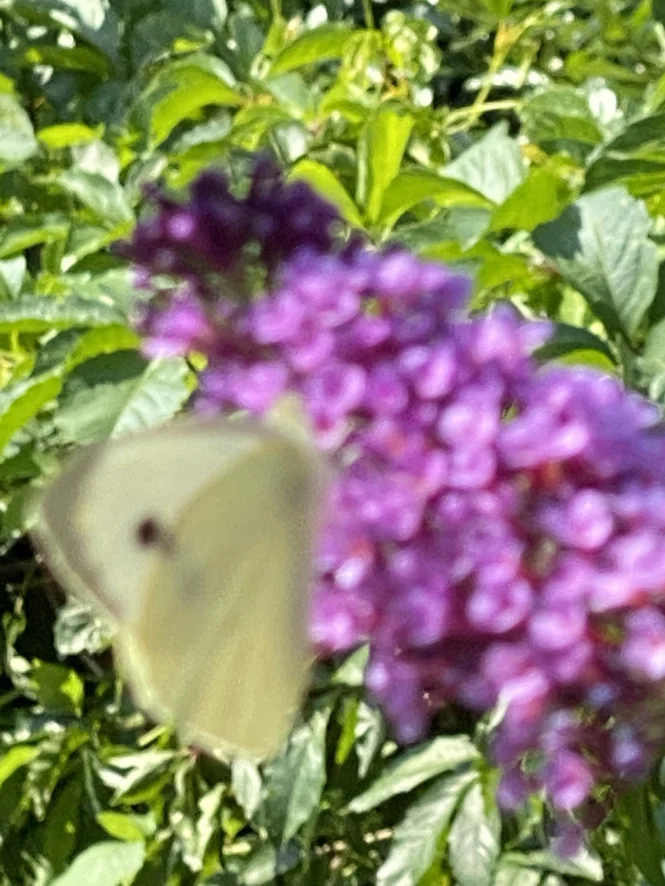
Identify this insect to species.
Pieris brassicae
